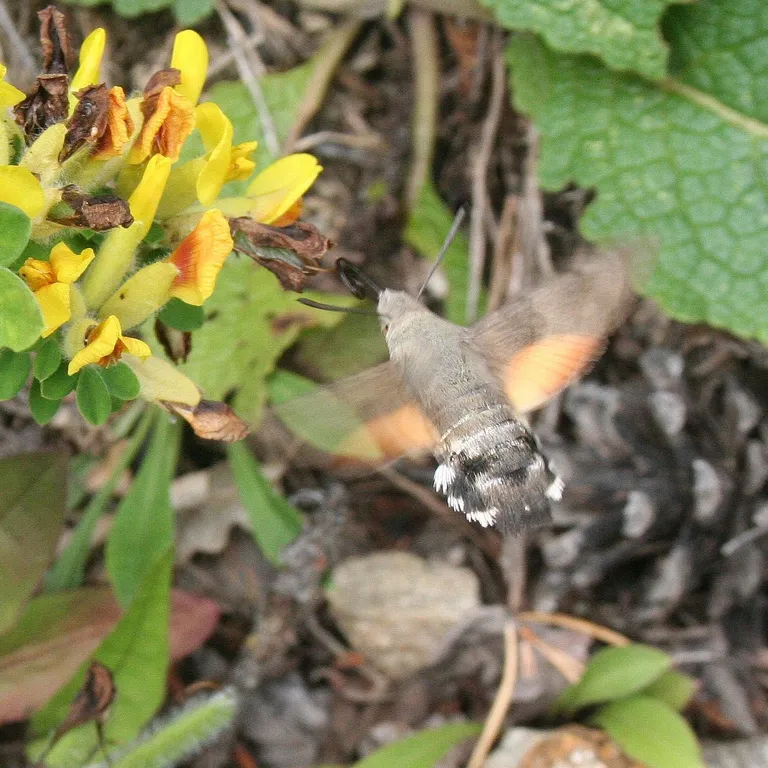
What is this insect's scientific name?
Macroglossum stellatarum
